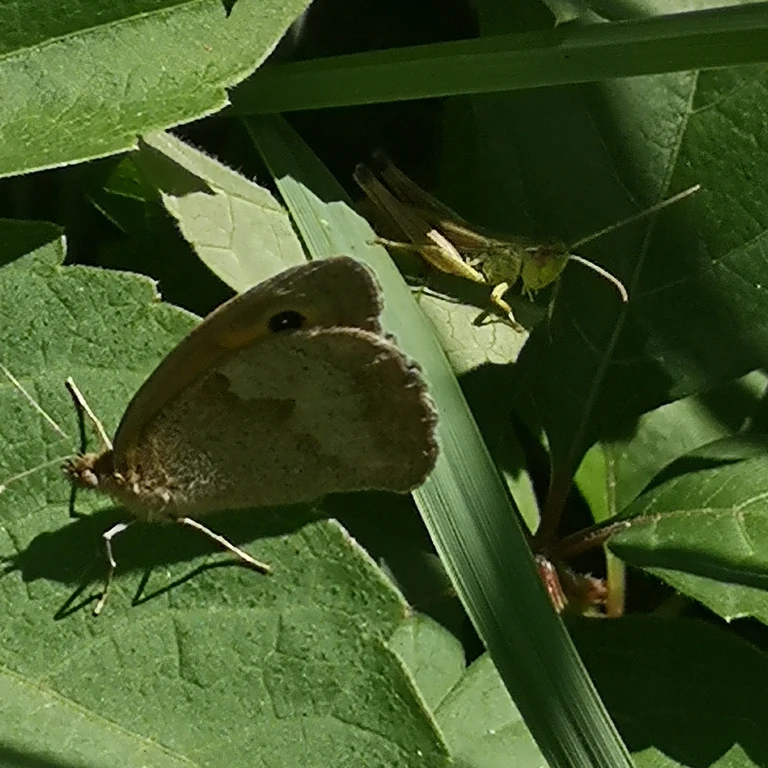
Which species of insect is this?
Maniola jurtina
